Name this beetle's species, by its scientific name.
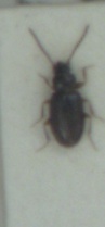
Tachys bistriatus
